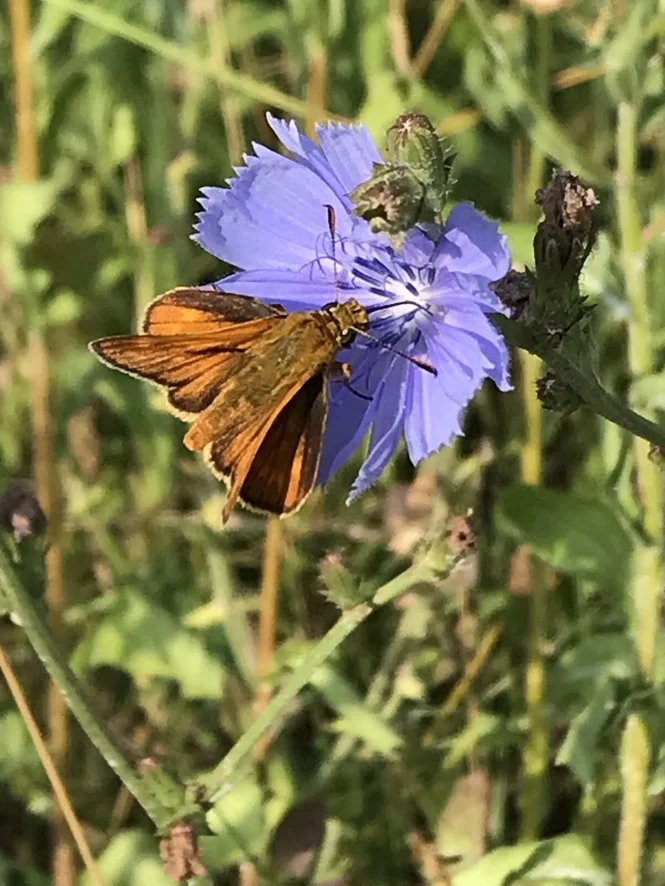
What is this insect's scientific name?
Ochlodes sylvanus (also Ochlodes venata)
